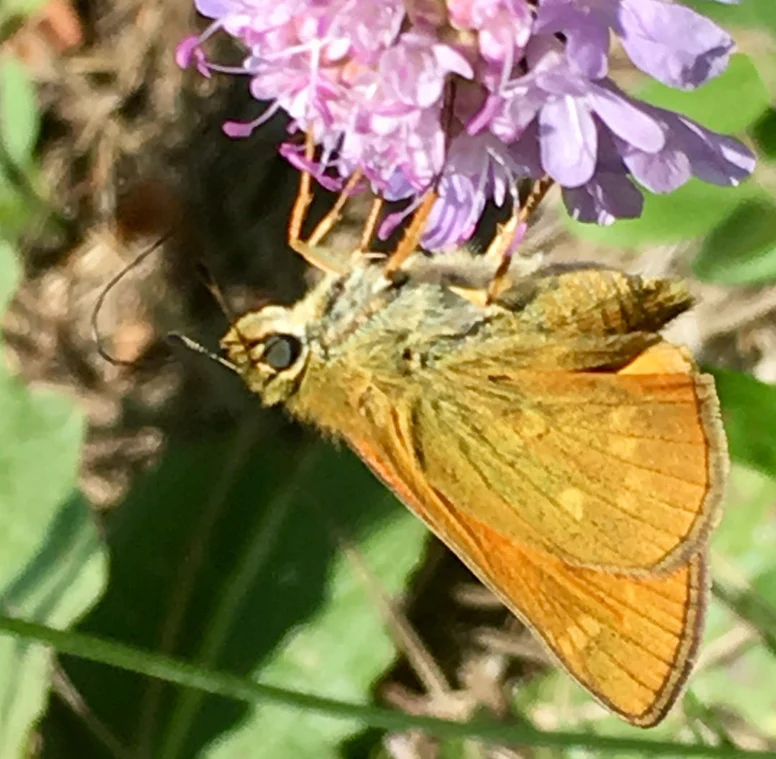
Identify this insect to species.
Ochlodes sylvanus (also Ochlodes venata)
